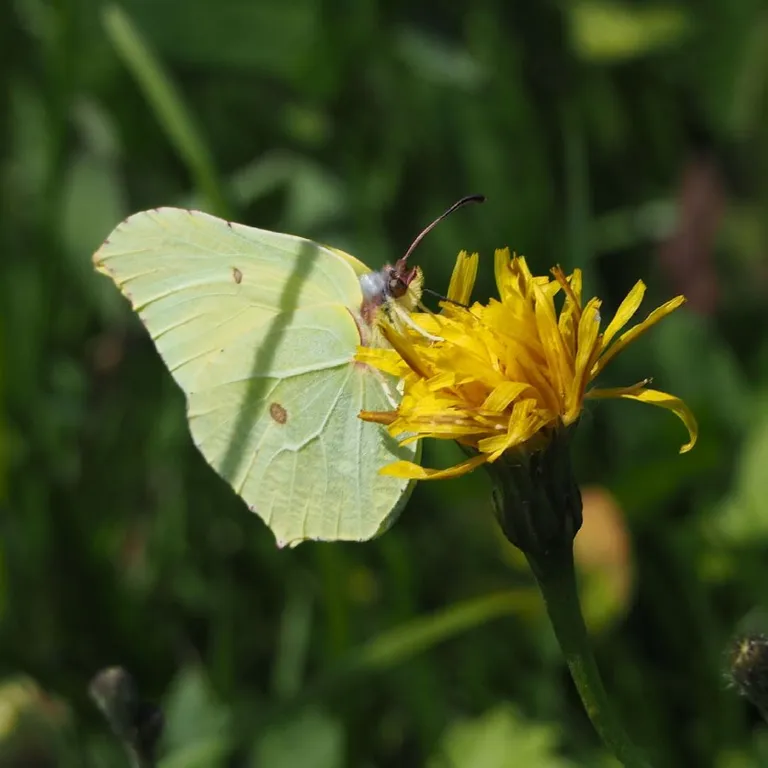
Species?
Gonepteryx rhamni
